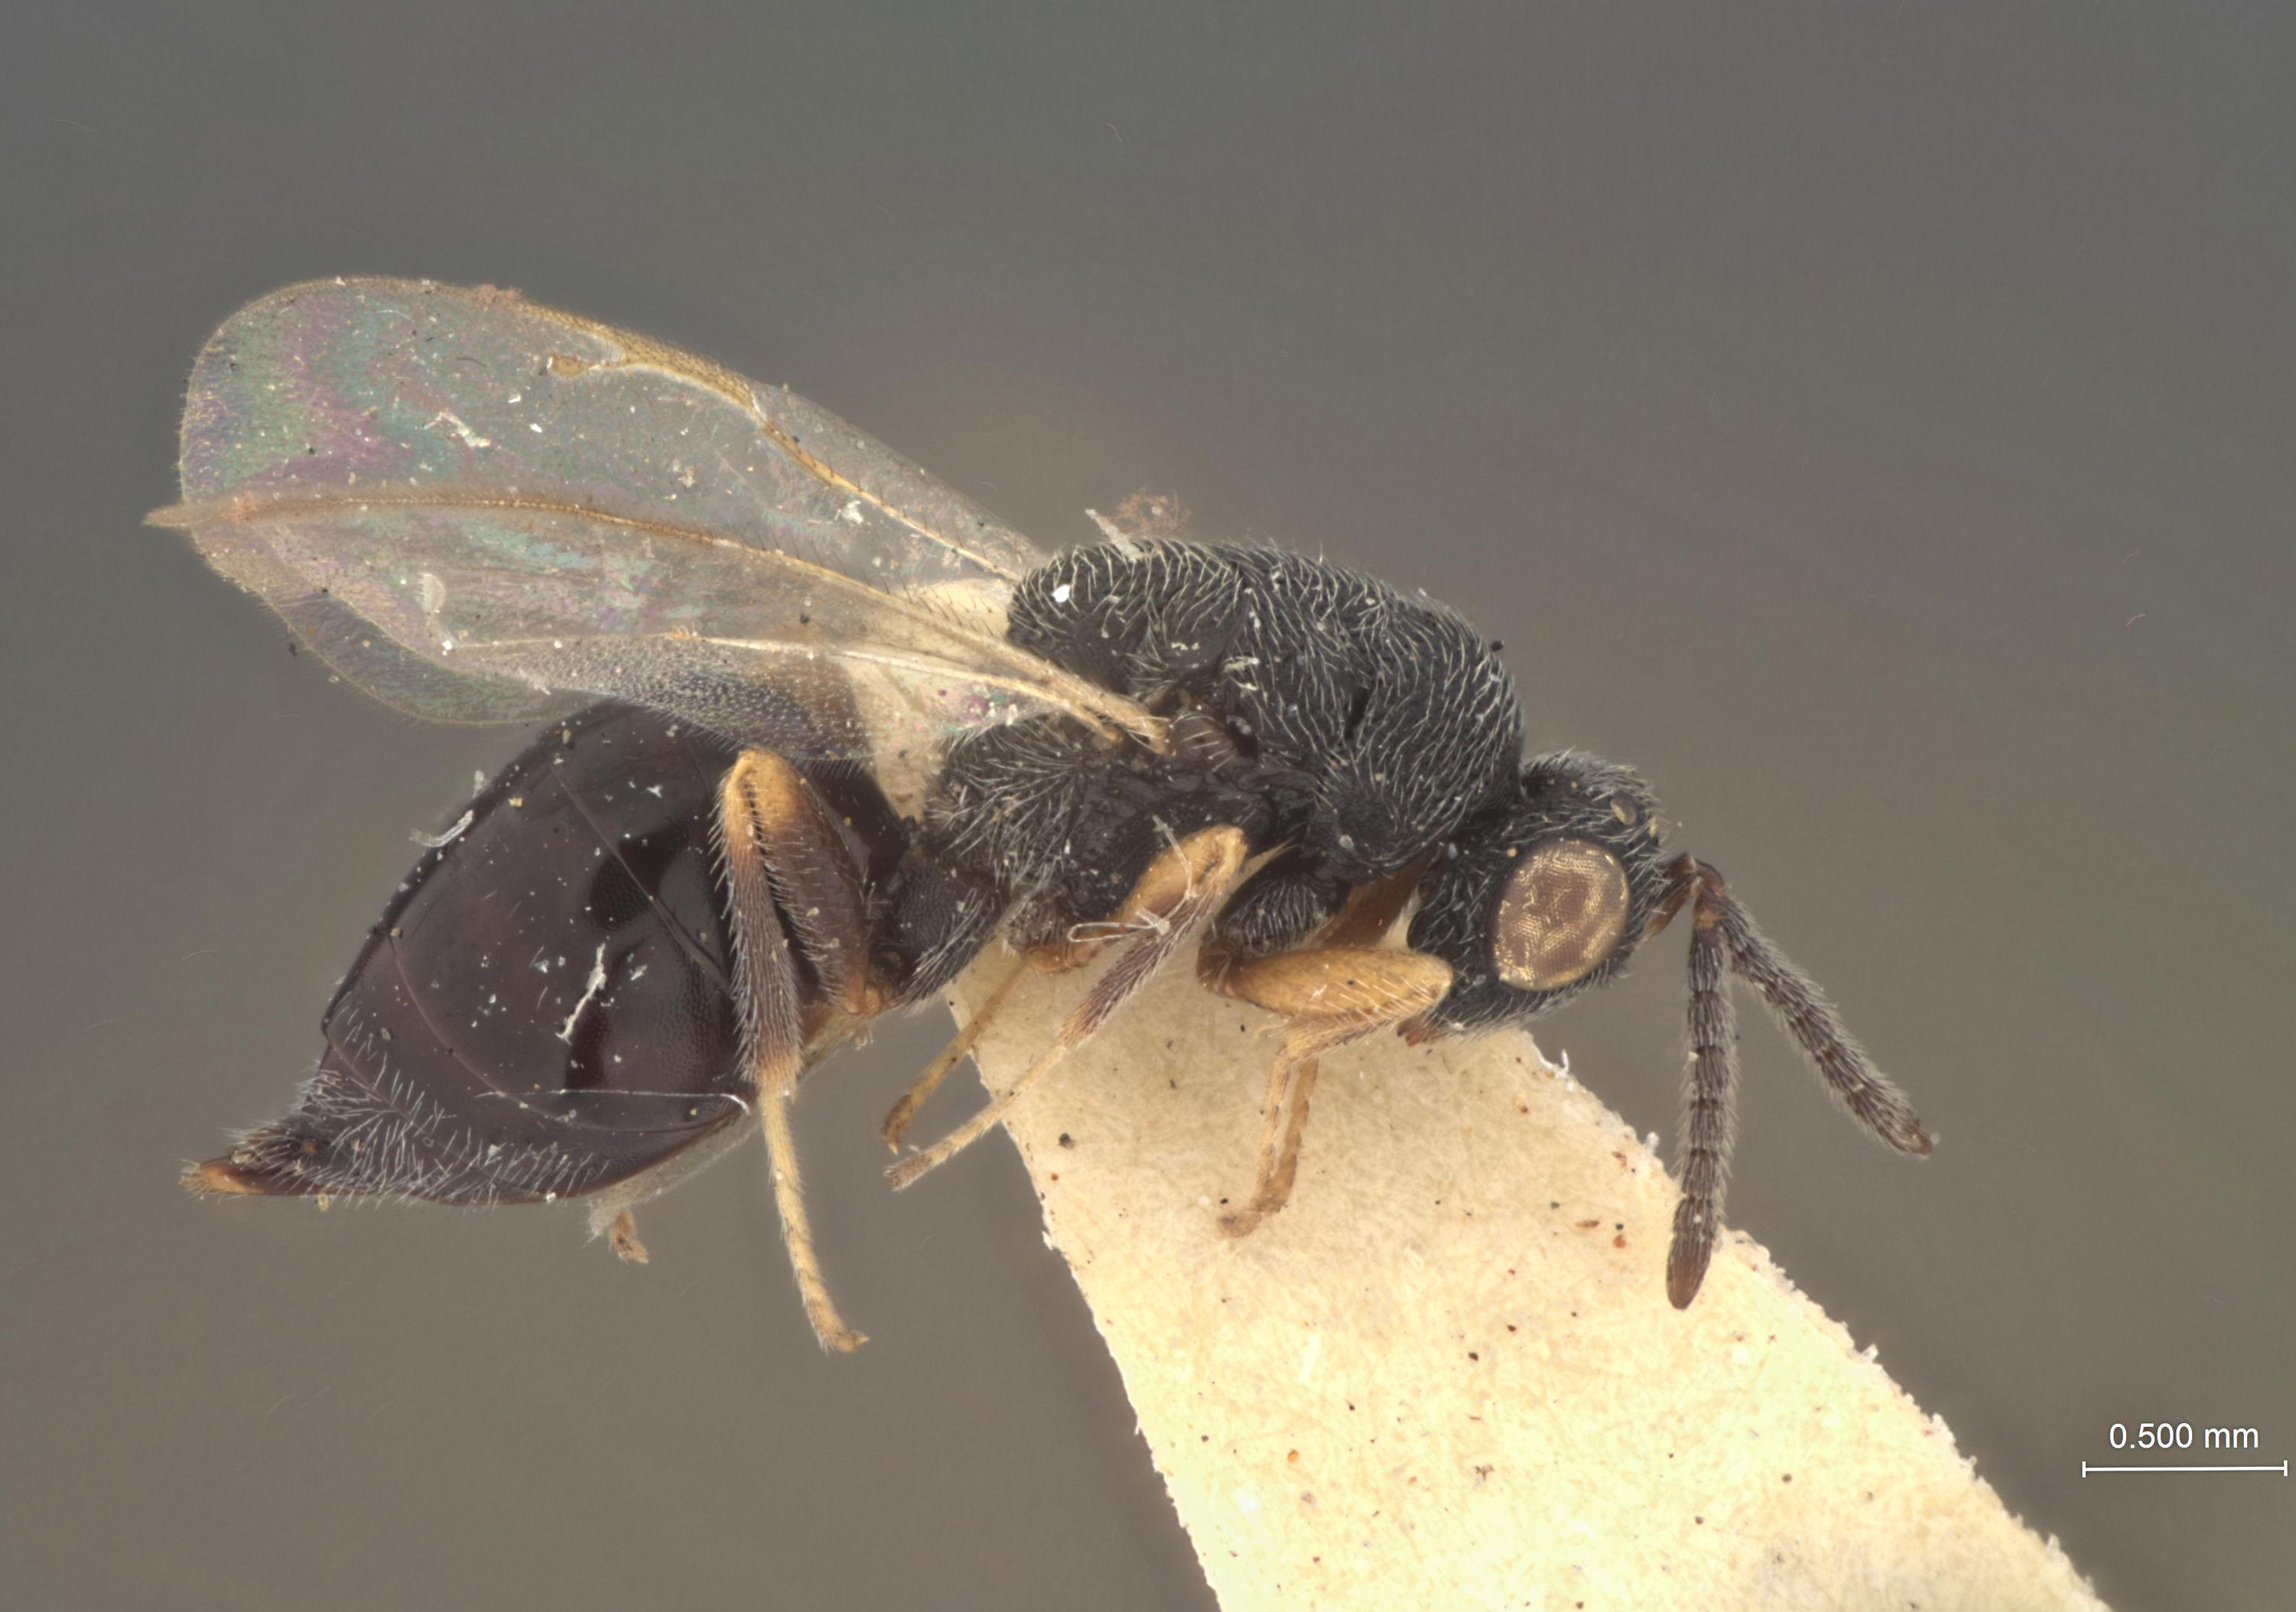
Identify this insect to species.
Eurytoma calcarea
